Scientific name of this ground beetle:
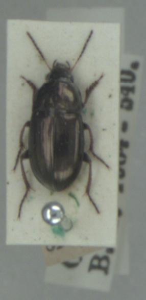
Amara aenea
